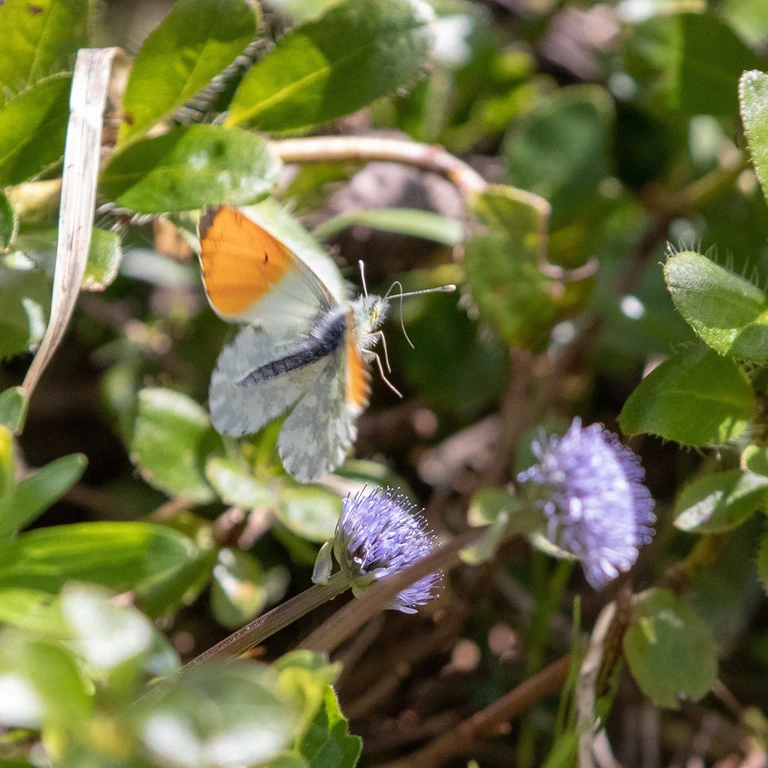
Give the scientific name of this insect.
Anthocharis cardamines
